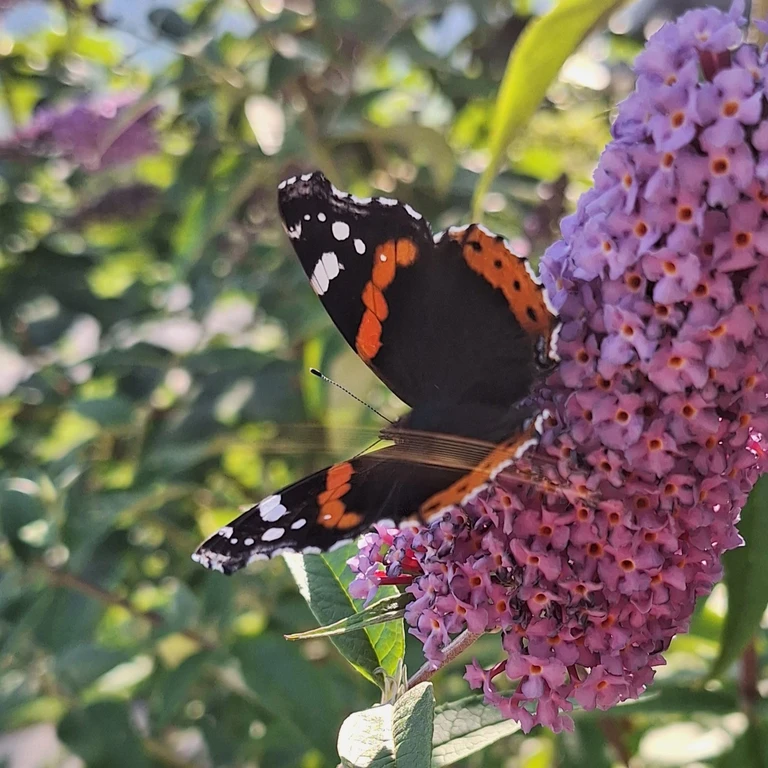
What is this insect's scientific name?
Vanessa atalanta
